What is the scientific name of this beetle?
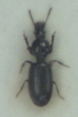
Dyschirius salinus
